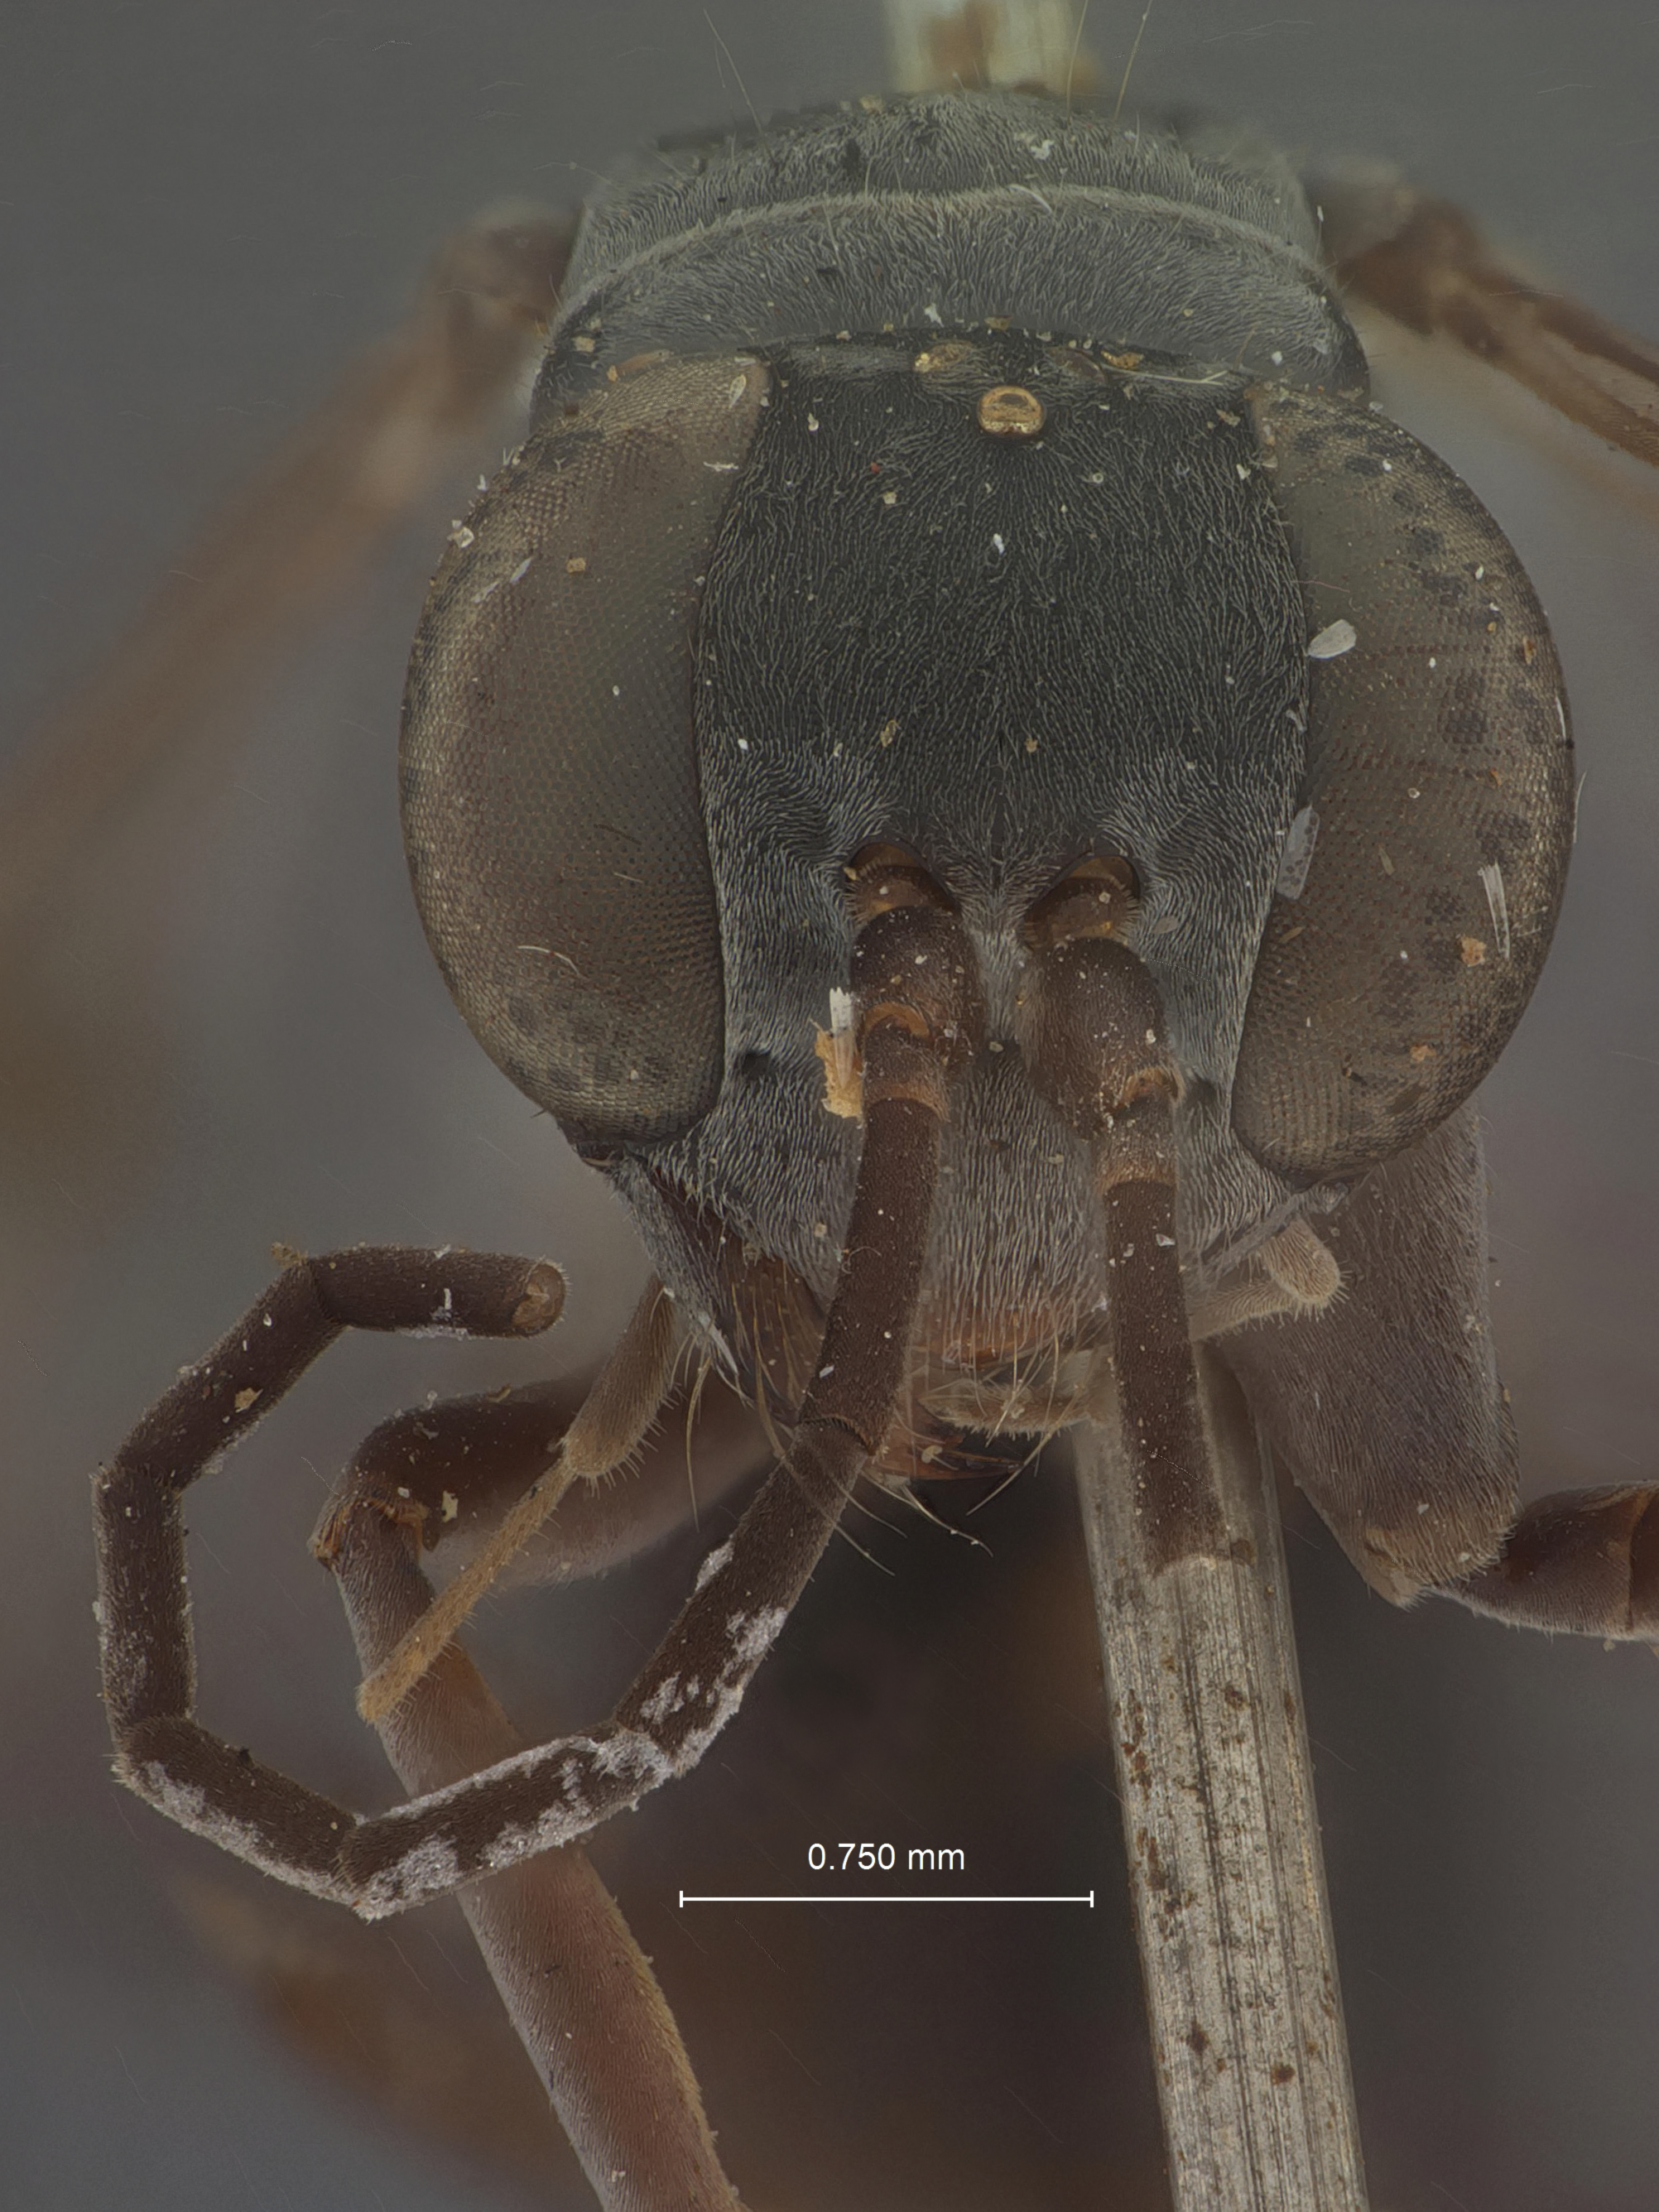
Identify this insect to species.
Pseudagenia morota
